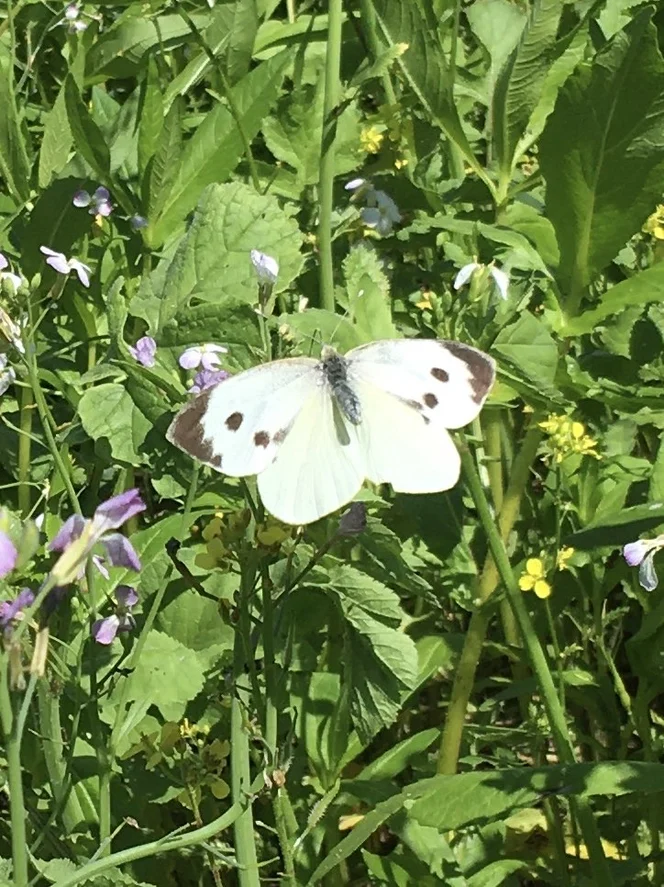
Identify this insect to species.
Pieris brassicae
